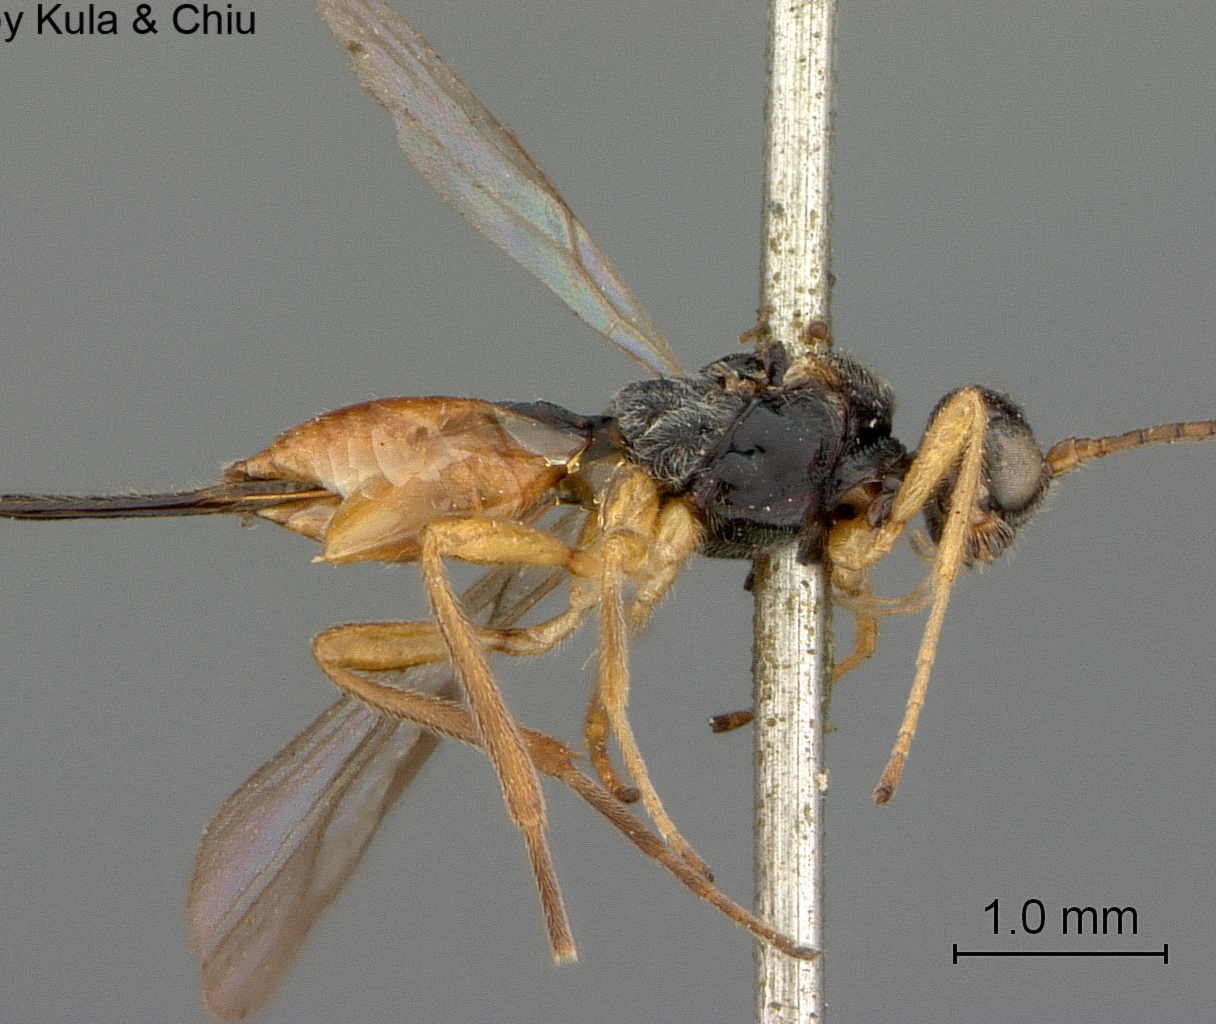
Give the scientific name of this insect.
Dacnusa laeviceps
